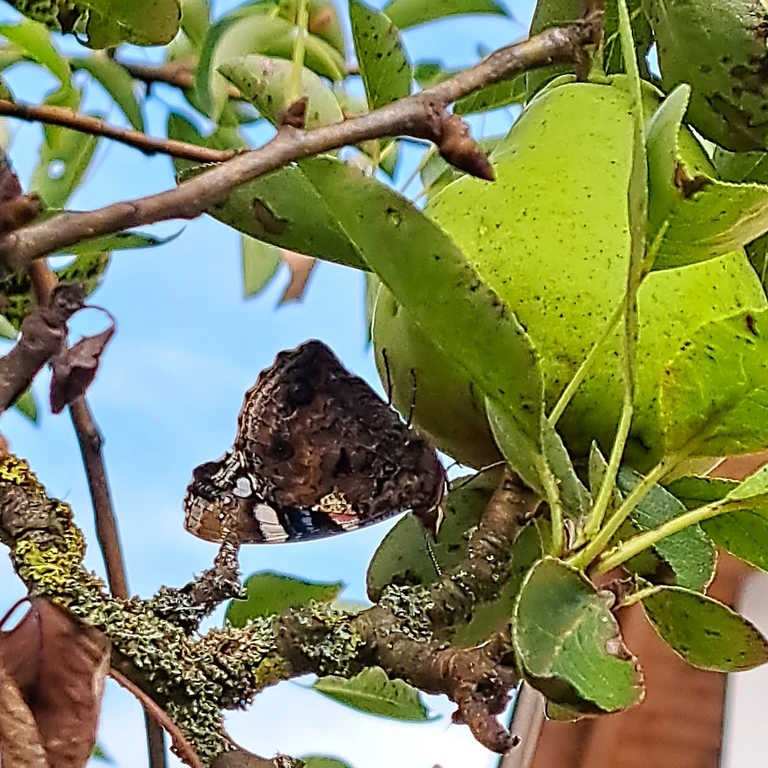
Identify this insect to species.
Vanessa atalanta
